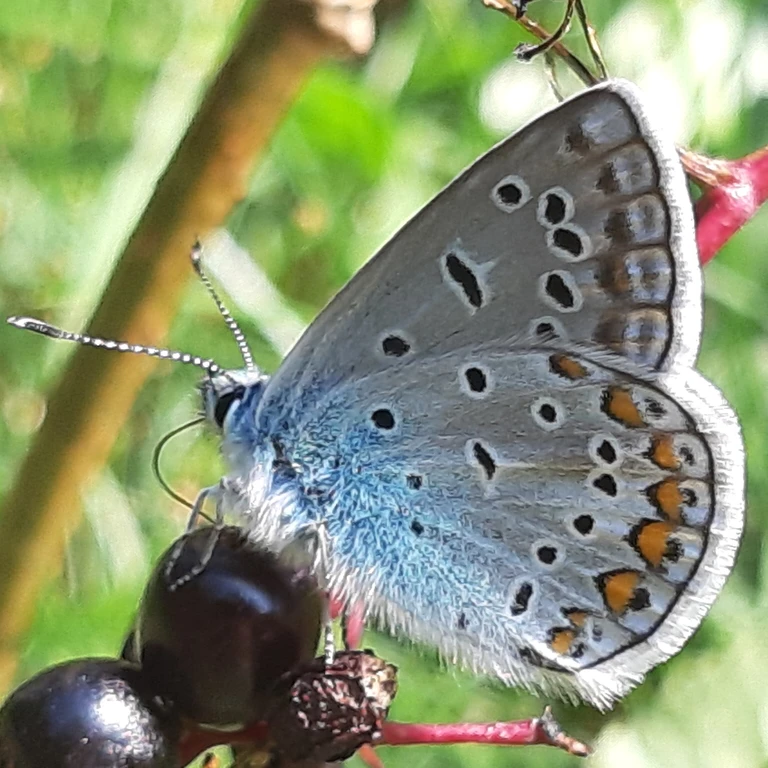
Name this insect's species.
Polyommatus icarus
